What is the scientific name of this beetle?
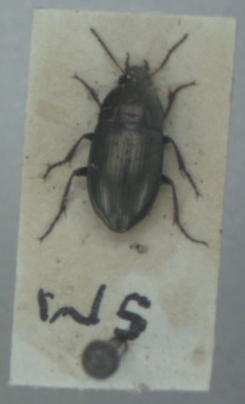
Amara aenea
